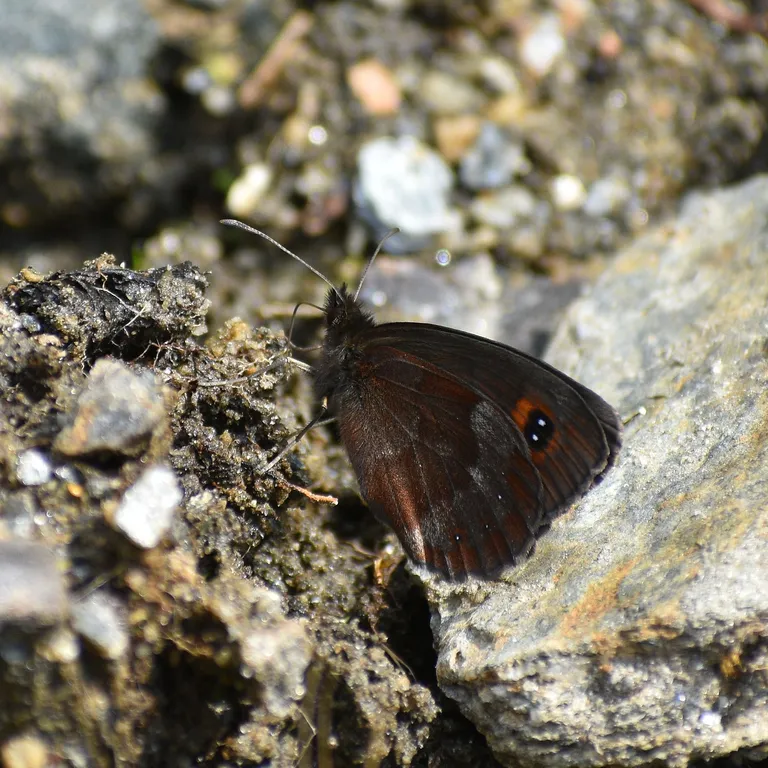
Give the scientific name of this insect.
Erebia aethiops
